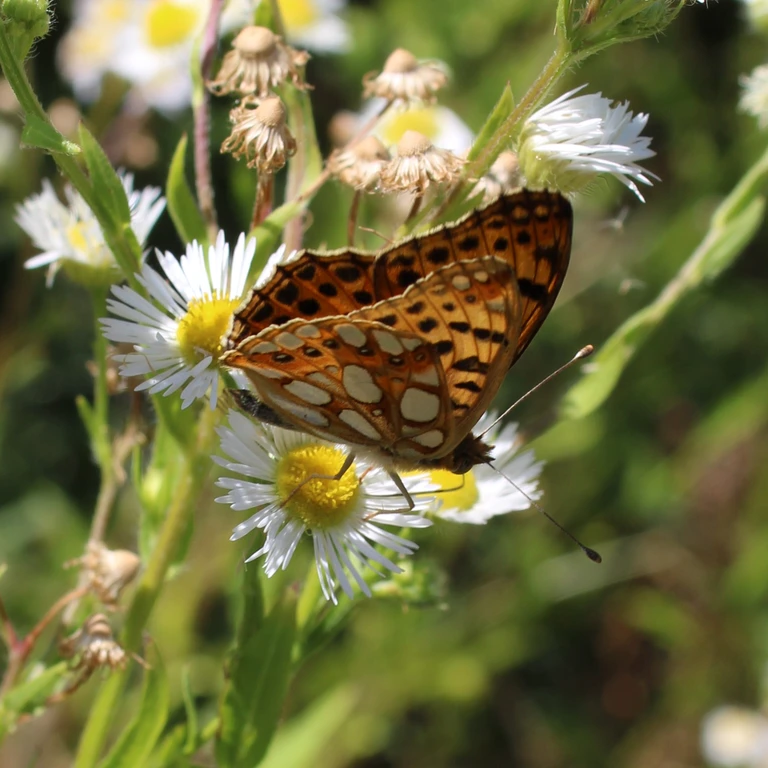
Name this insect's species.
Issoria lathonia
